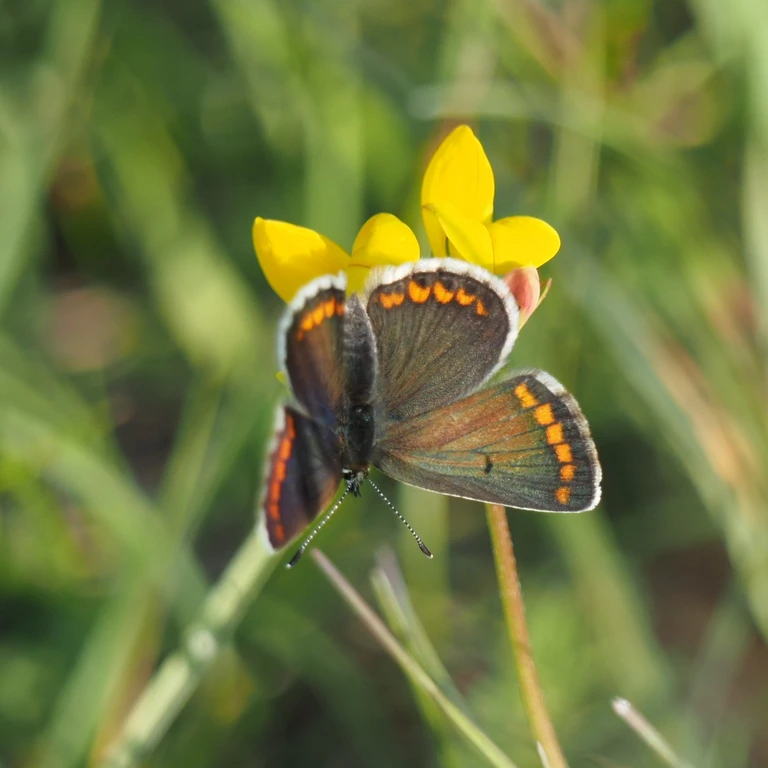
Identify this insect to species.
Aricia agestis/artaxerxes
